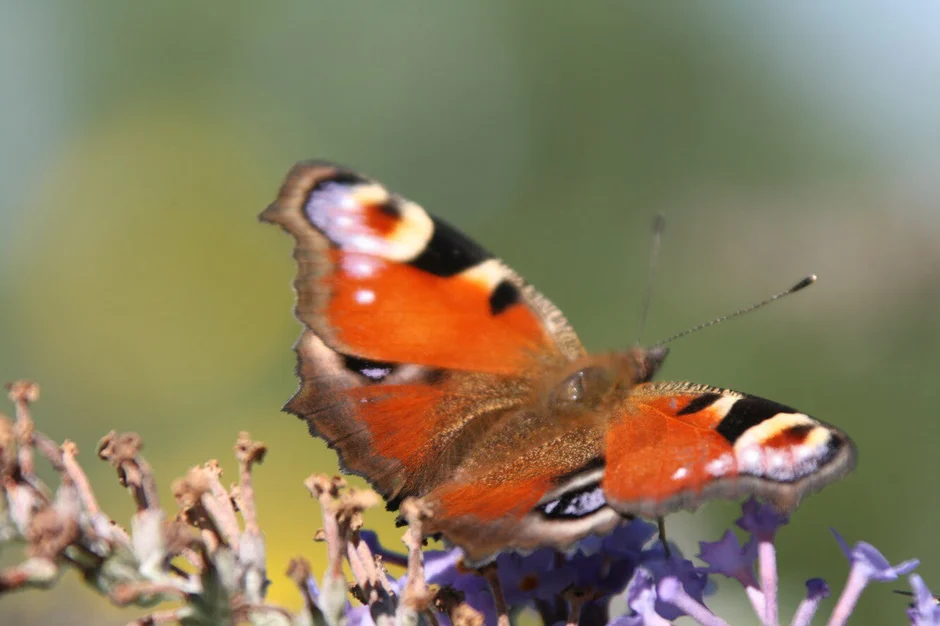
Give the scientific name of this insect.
Aglais io
